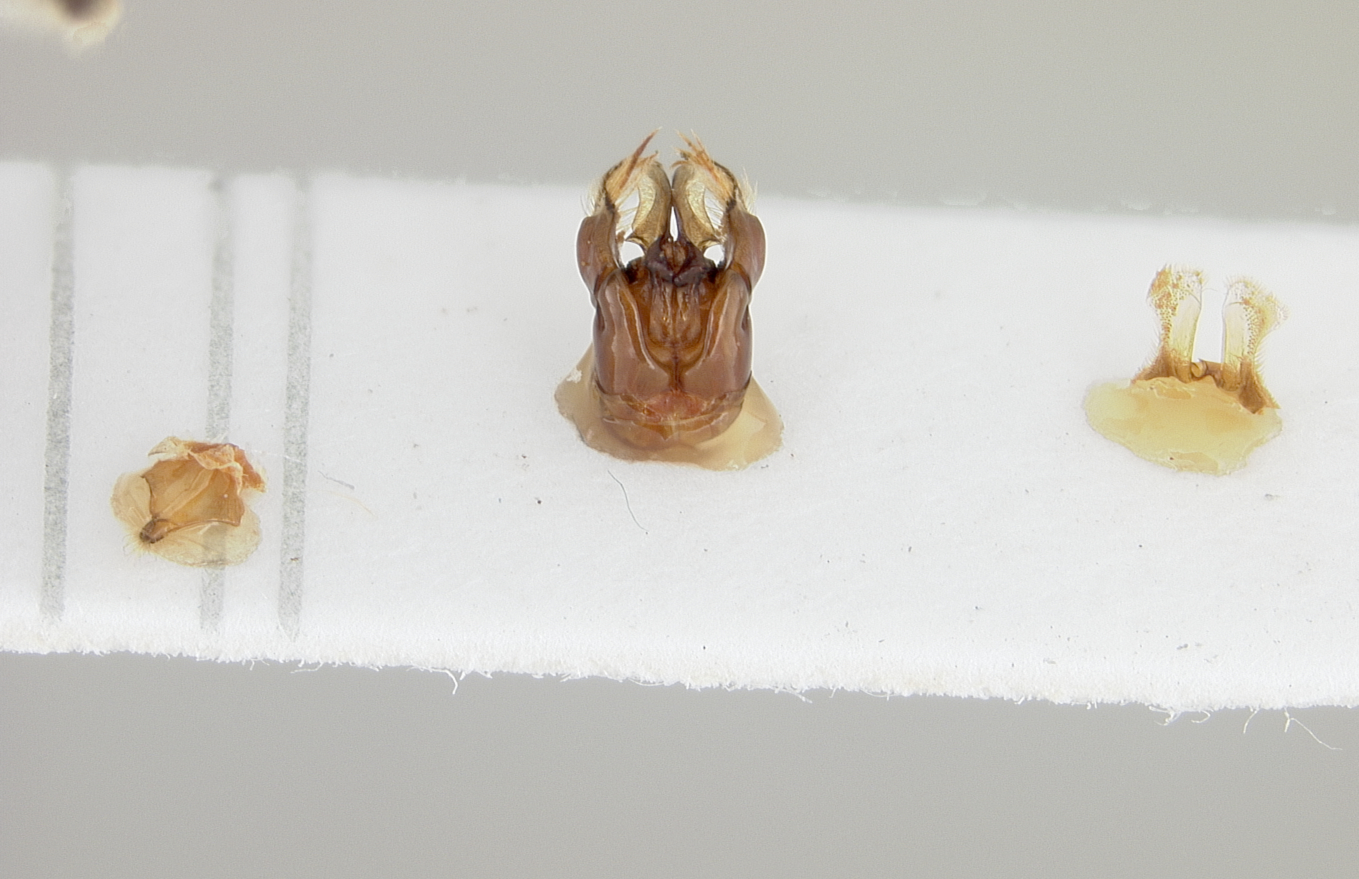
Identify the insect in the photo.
Colletes ventraliformis
